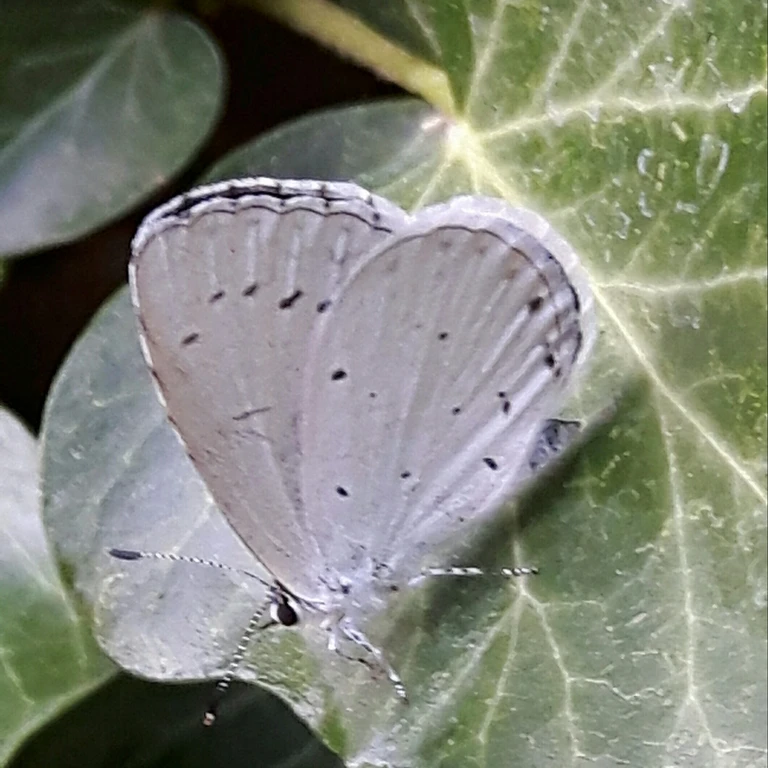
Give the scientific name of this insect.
Celastrina argiolus
